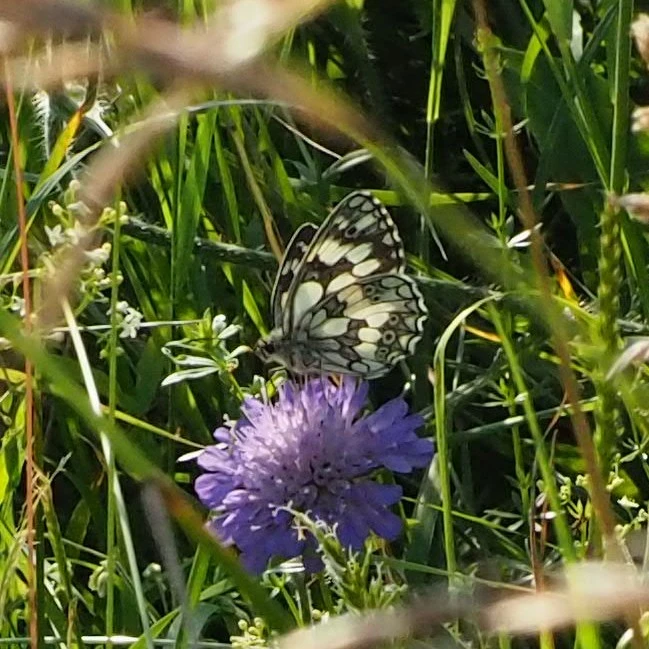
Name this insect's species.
Melanargia galathea
